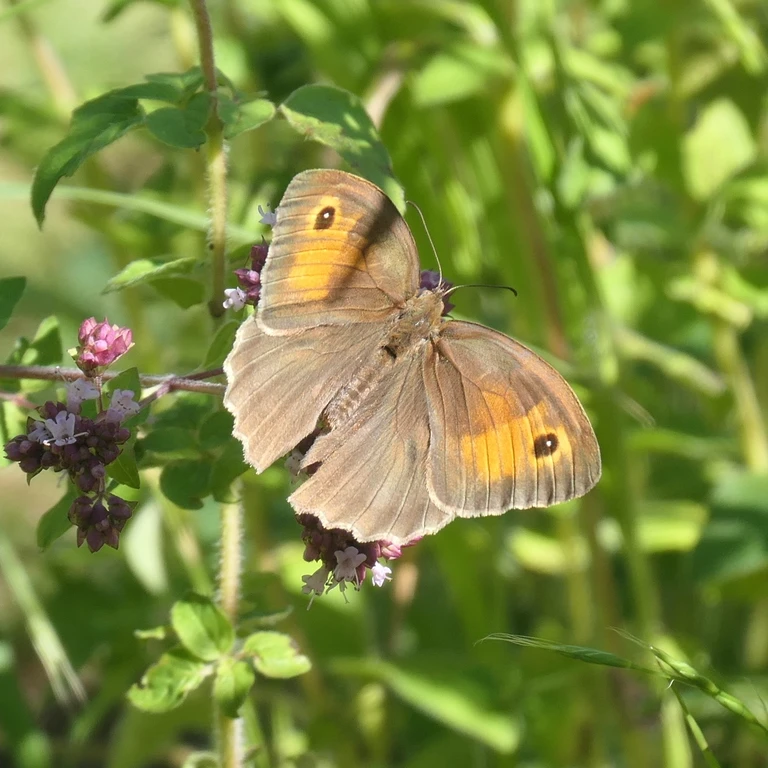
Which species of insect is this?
Maniola jurtina
